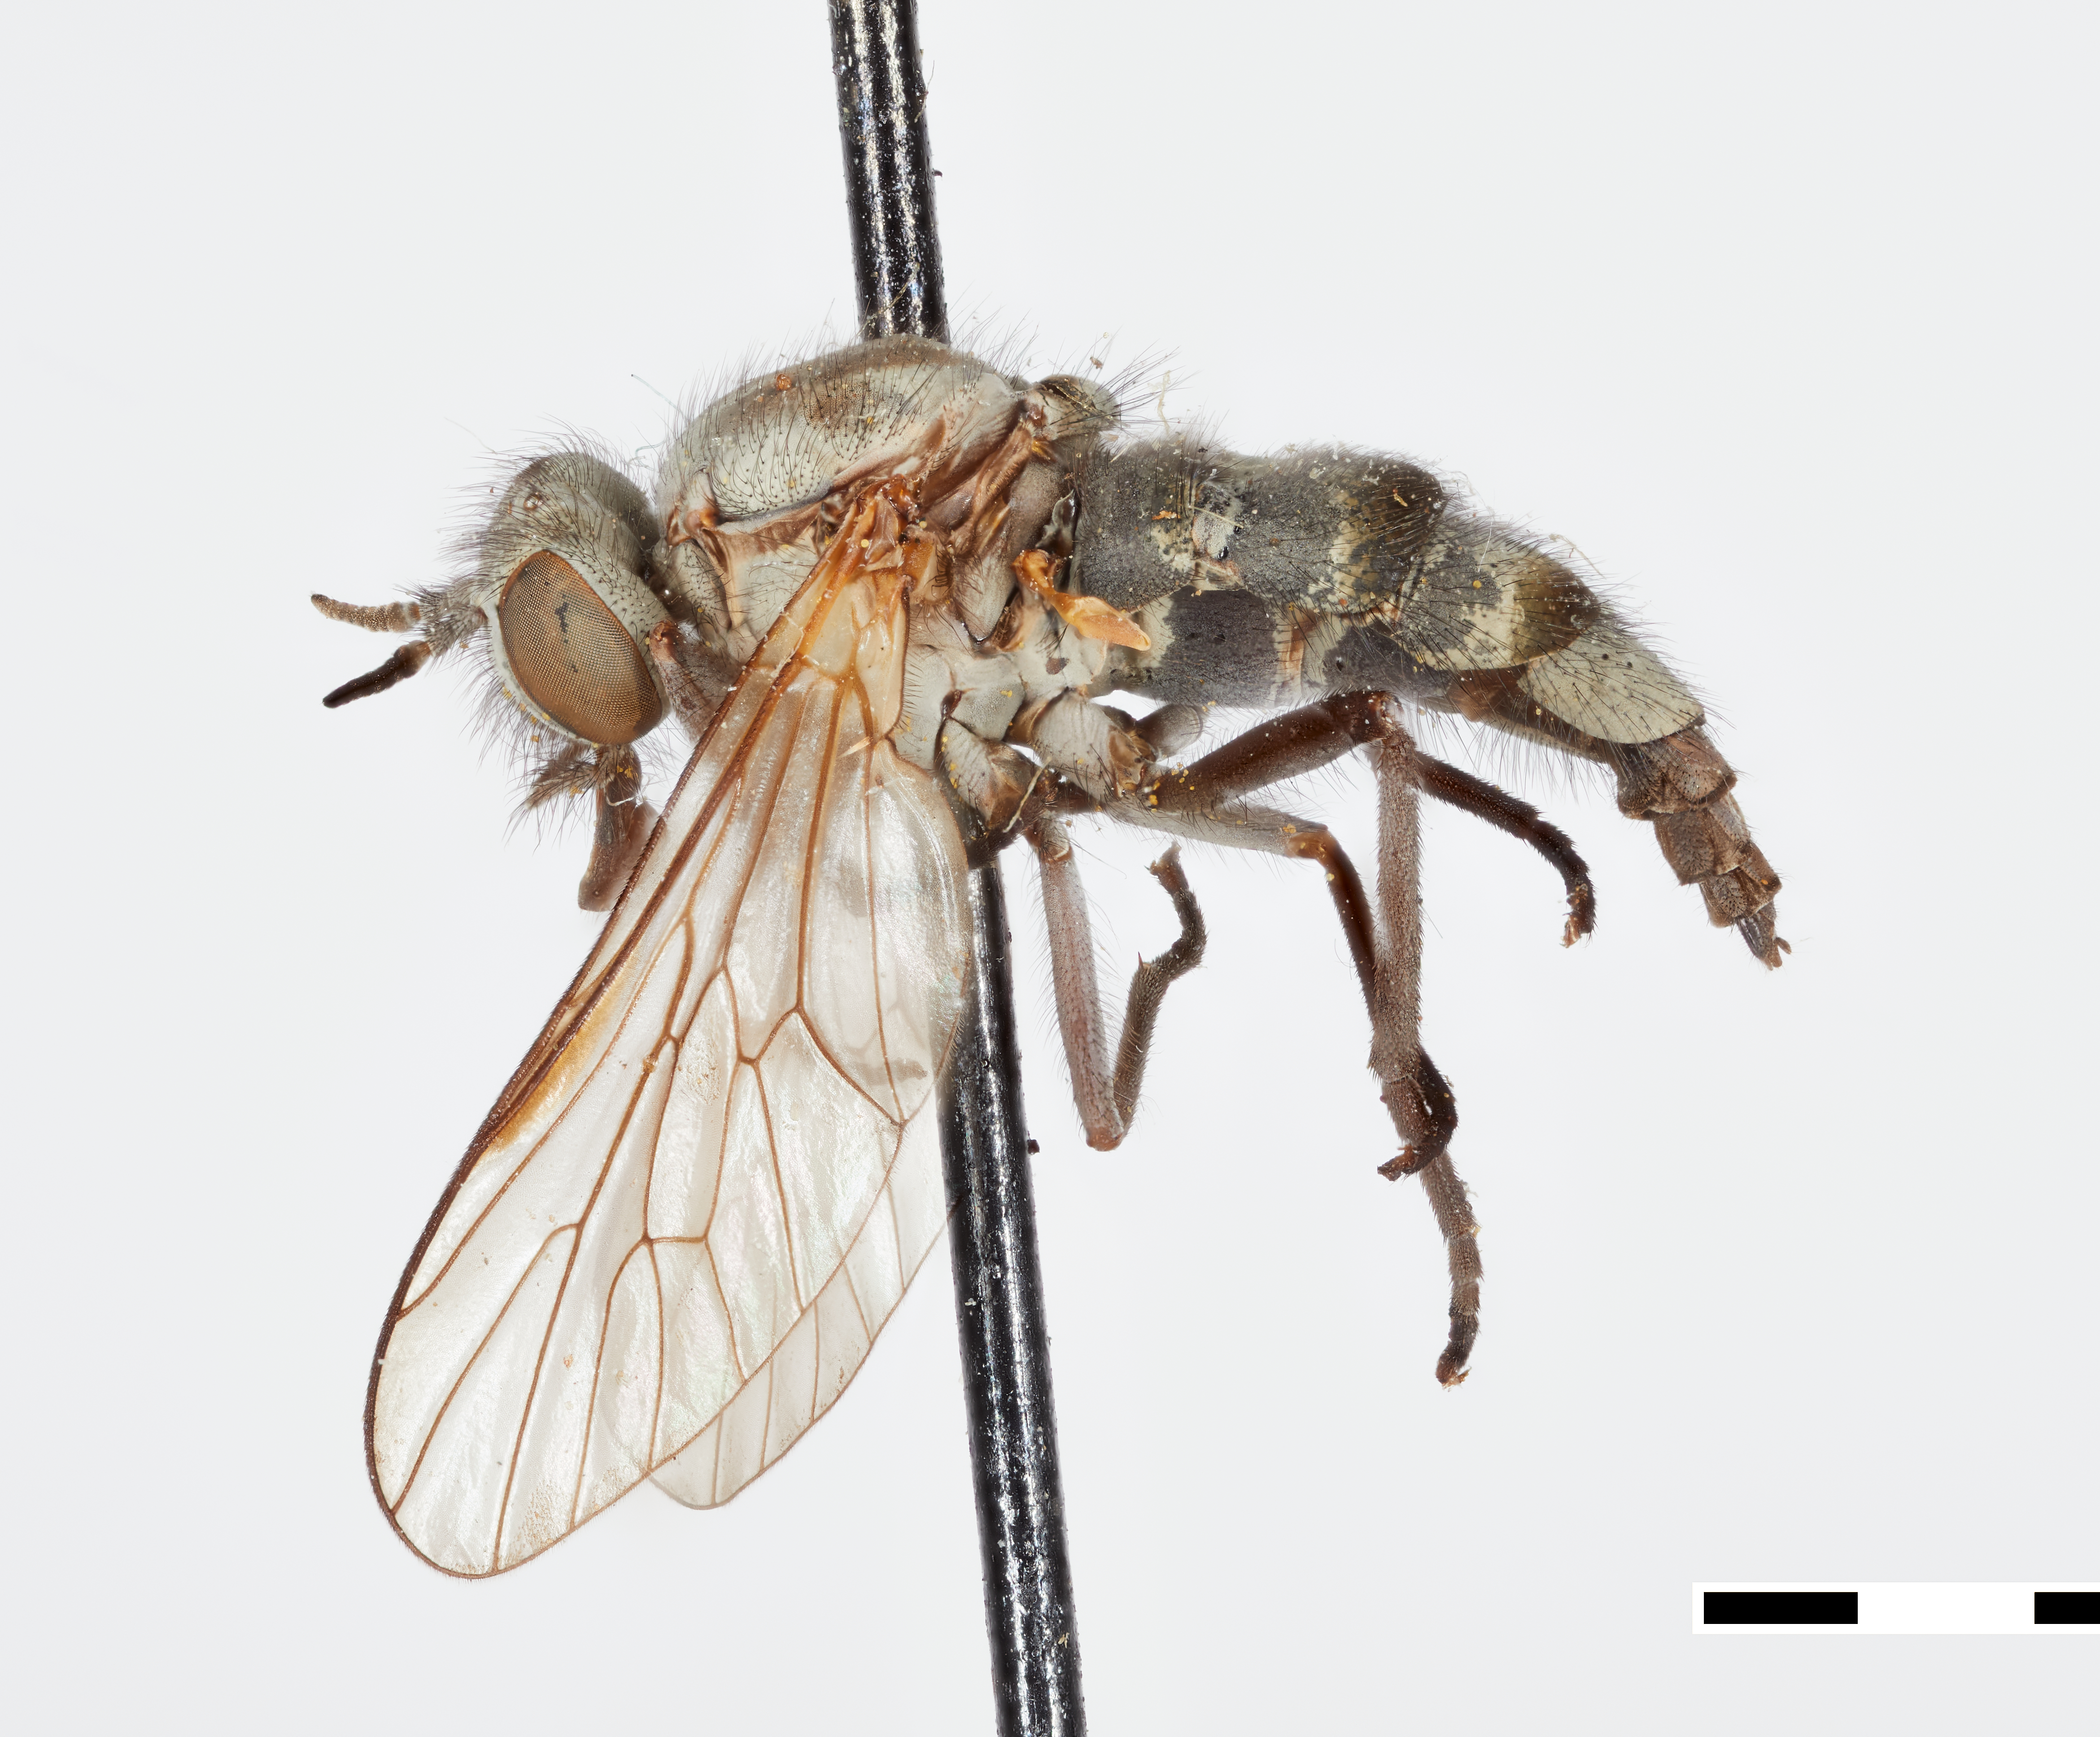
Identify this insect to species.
Glutops bandus
